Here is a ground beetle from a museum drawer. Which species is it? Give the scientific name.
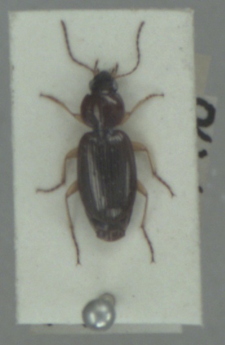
Olisthopus rotundatus
